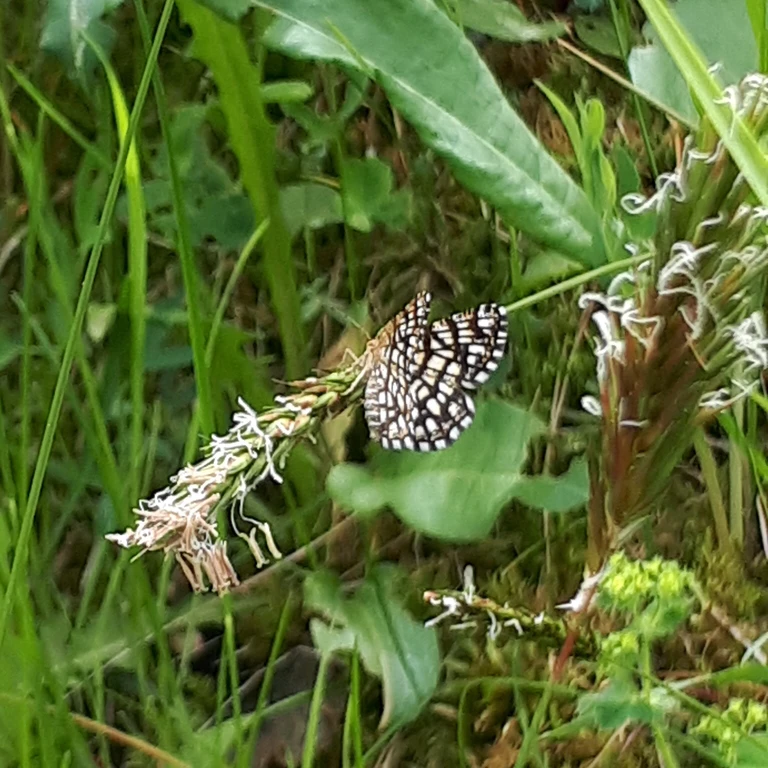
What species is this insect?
Chiasmia clathrata
